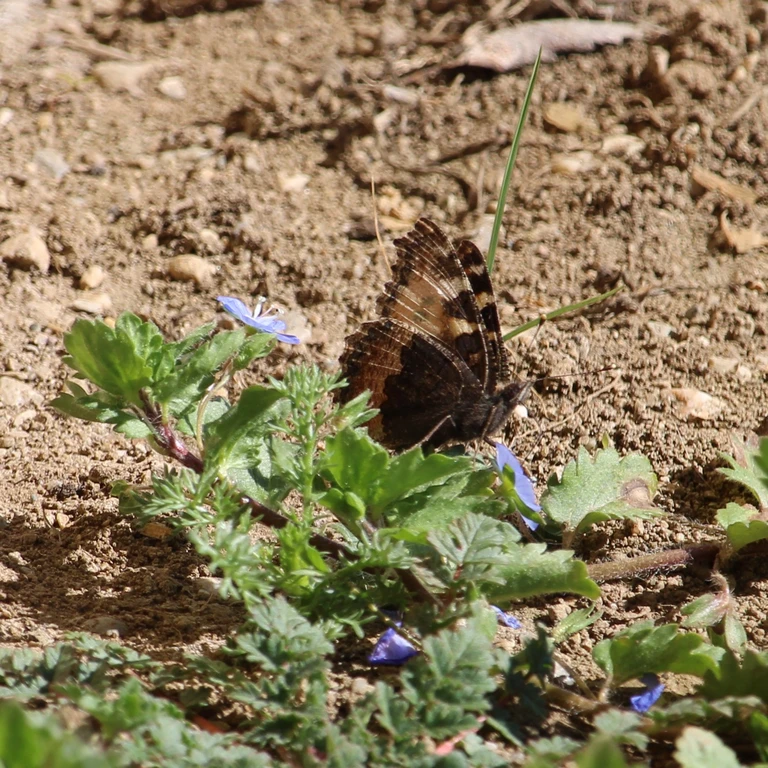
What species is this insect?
Aglais urticae
